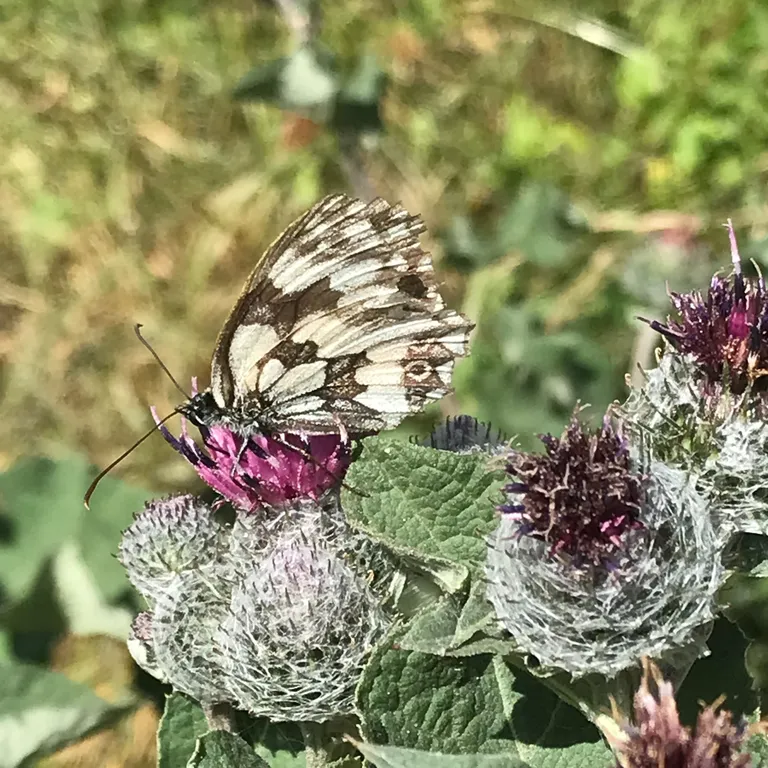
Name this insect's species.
Melanargia galathea
